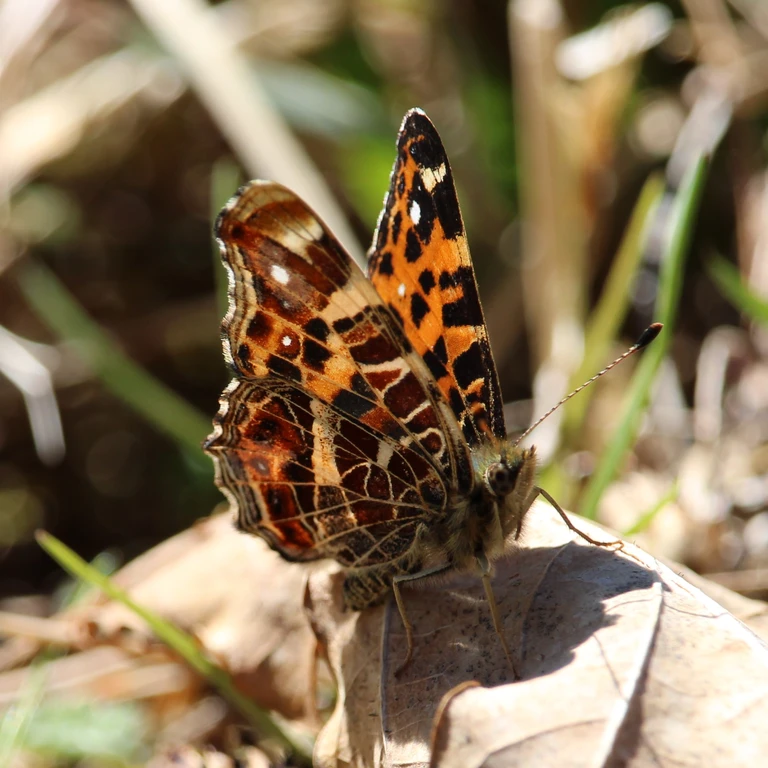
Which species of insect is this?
Araschnia levana
